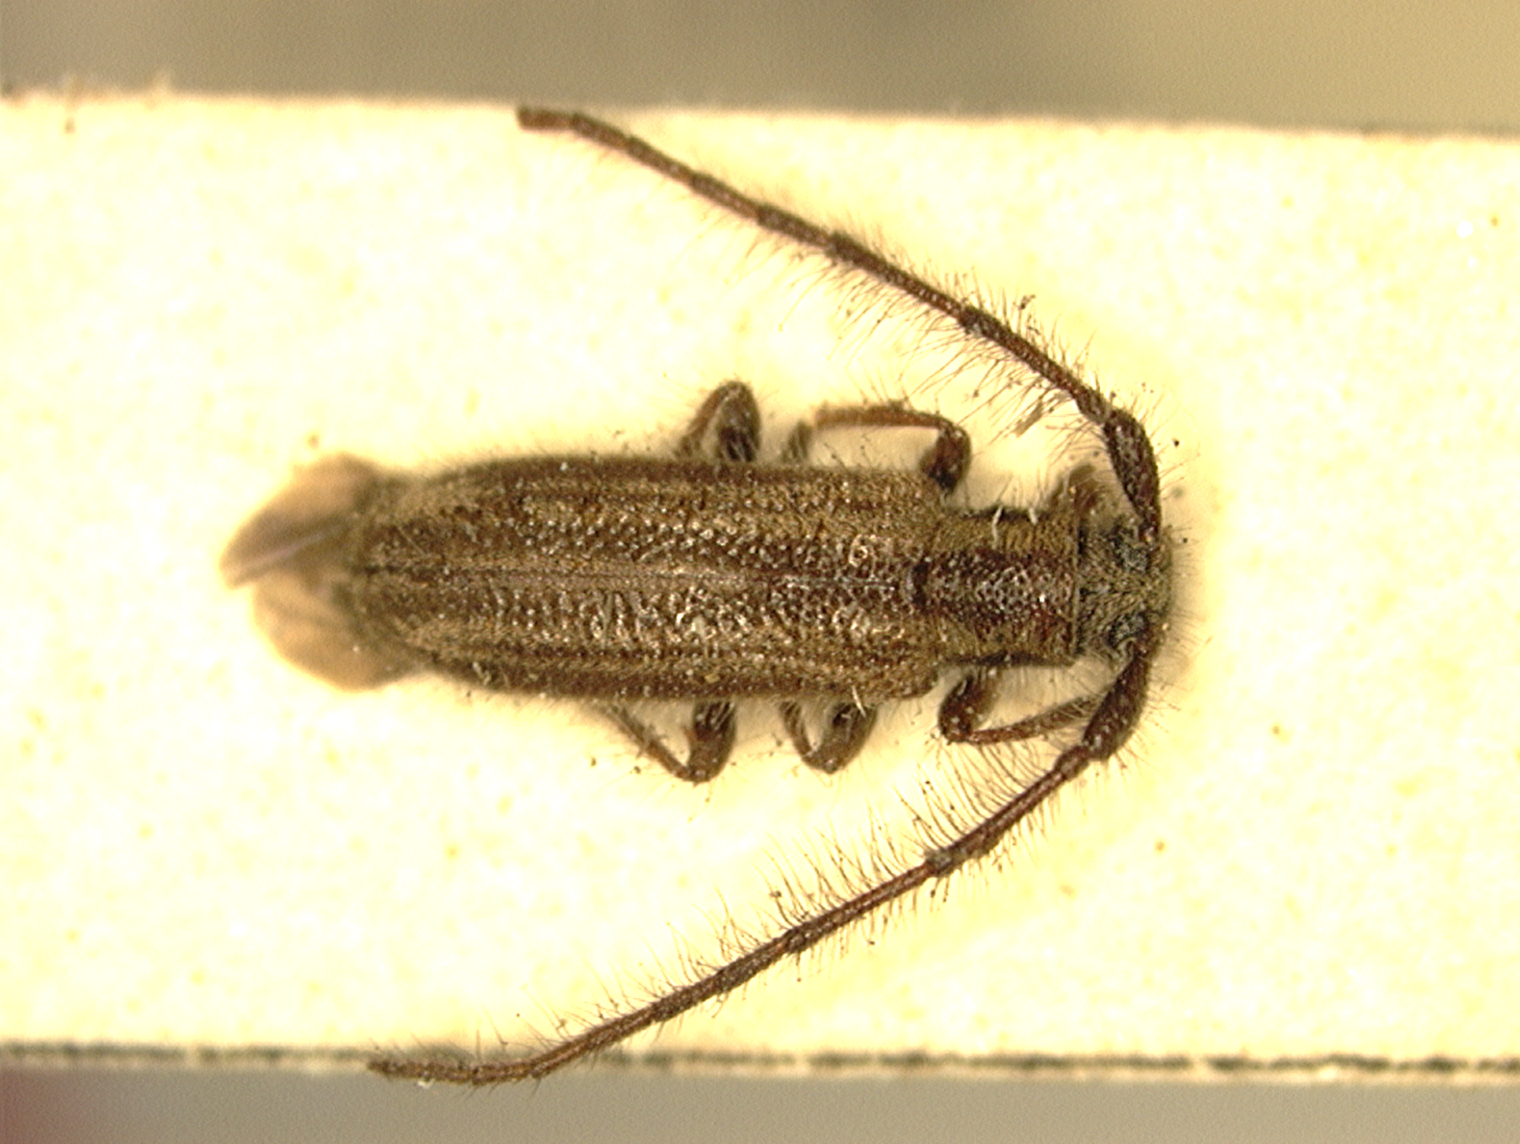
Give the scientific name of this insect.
Eupogonius vestitus
